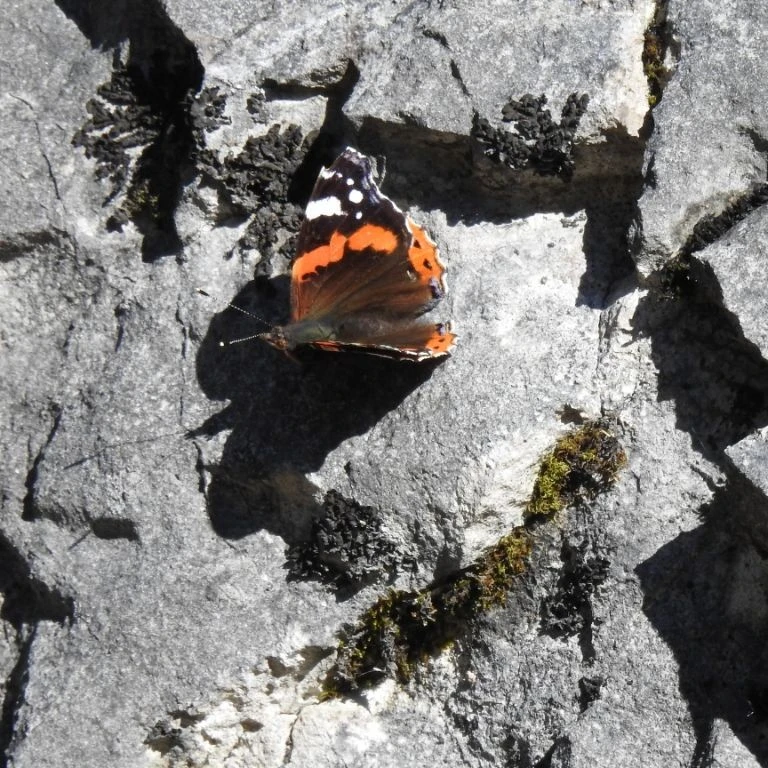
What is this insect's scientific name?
Vanessa atalanta
